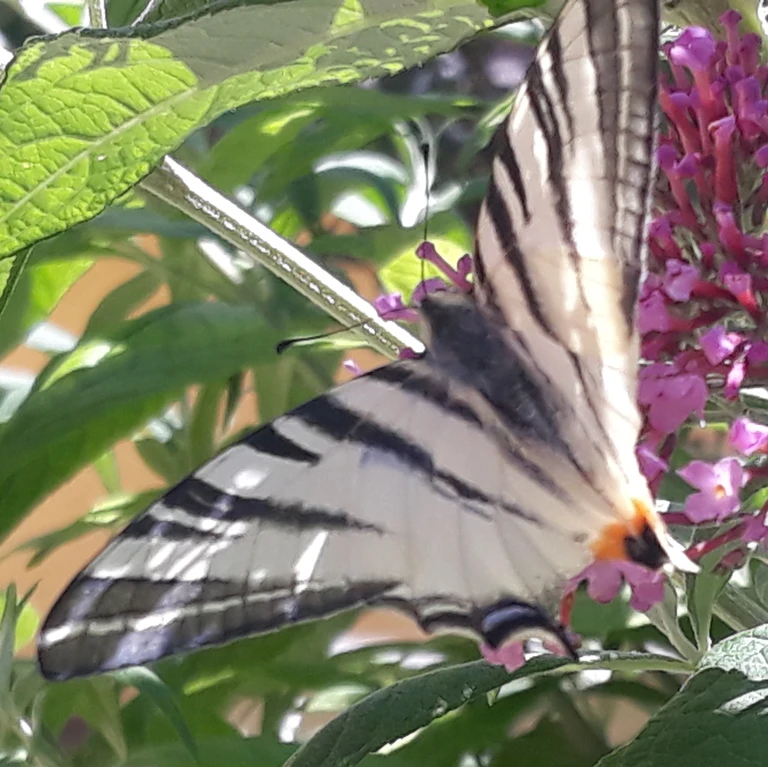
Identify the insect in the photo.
Iphiclides podalirius
